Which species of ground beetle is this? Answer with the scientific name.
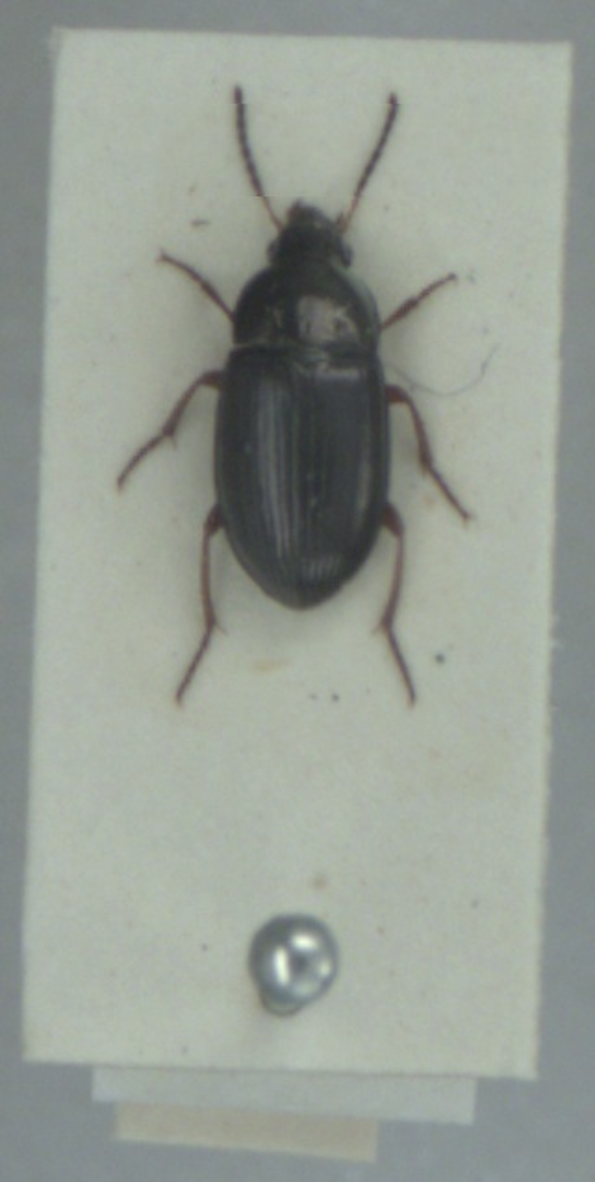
Amara anthobia
